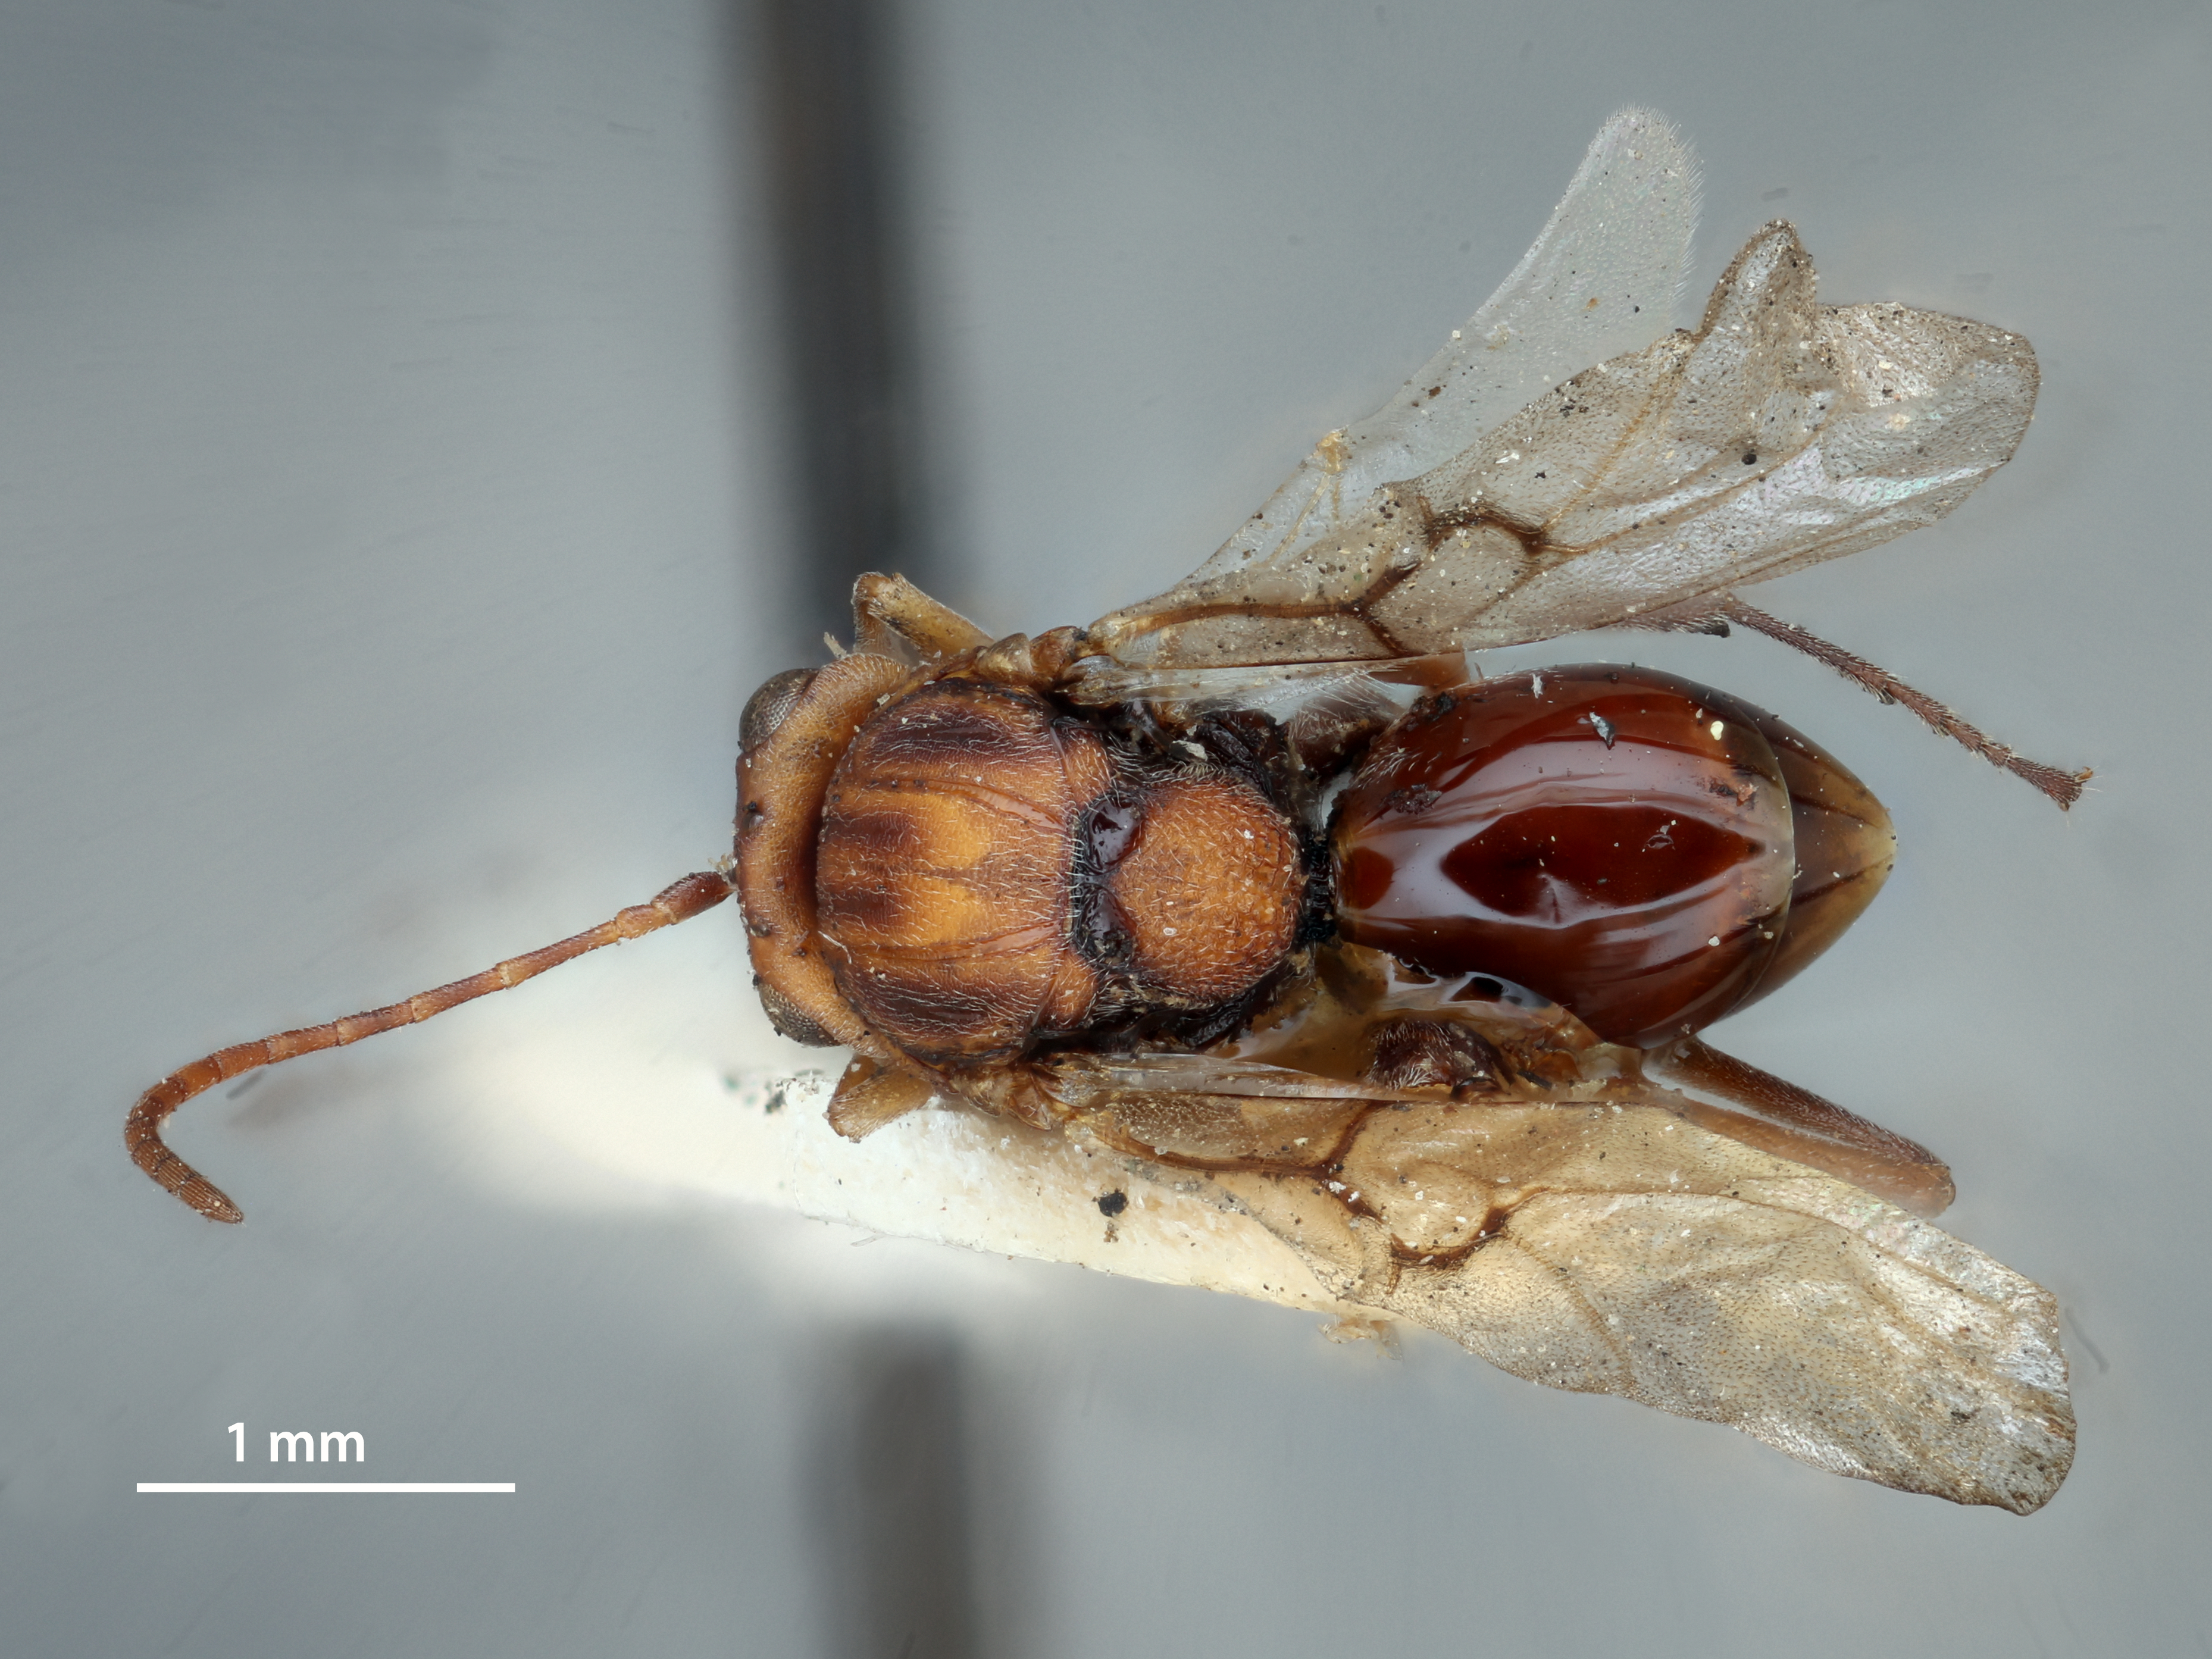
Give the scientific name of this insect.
Callirhytis banalosa
